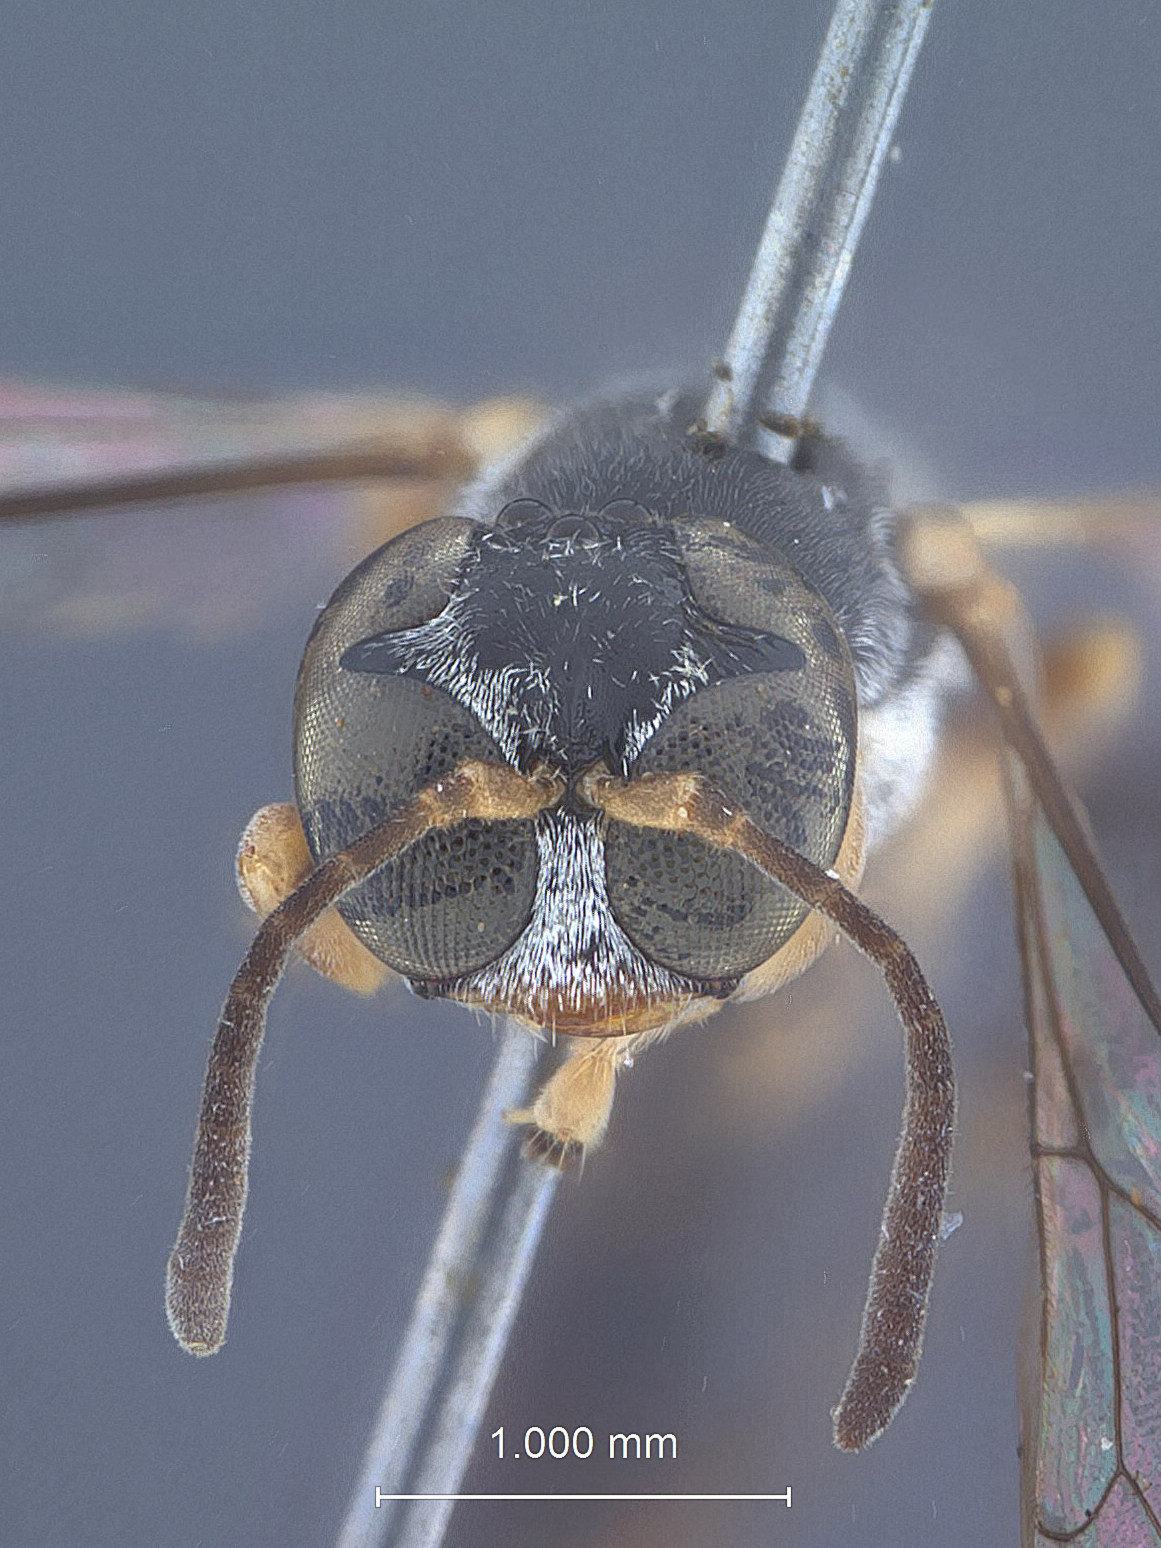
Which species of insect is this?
Trypoxylon quadriceps
